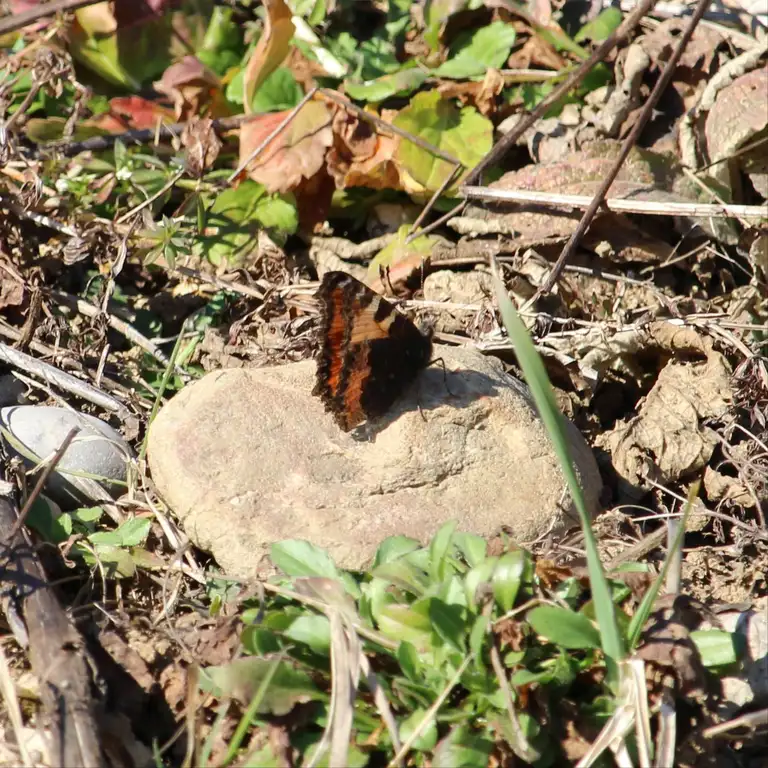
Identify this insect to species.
Aglais urticae
